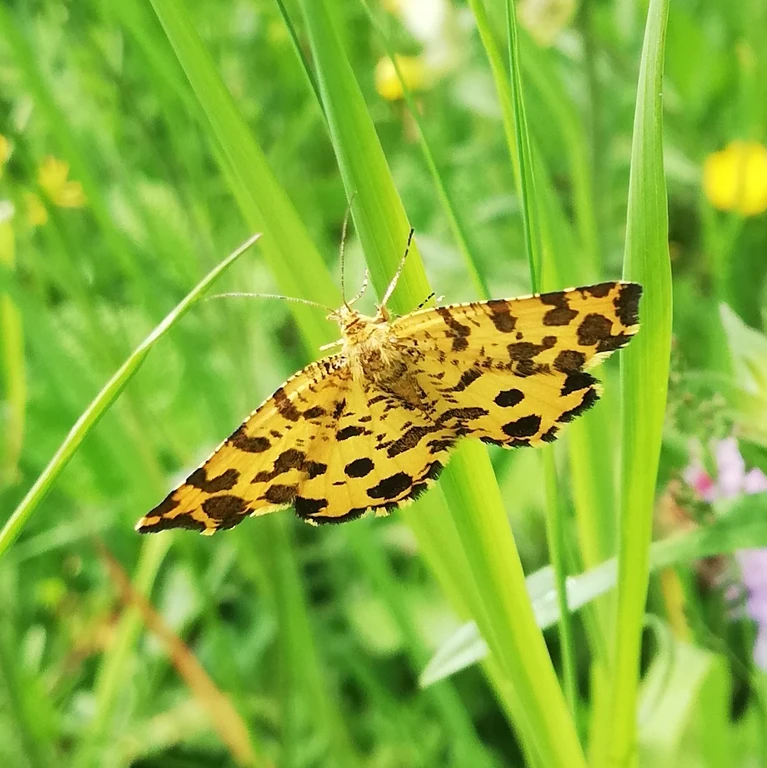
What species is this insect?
Pseudopanthera macularia
